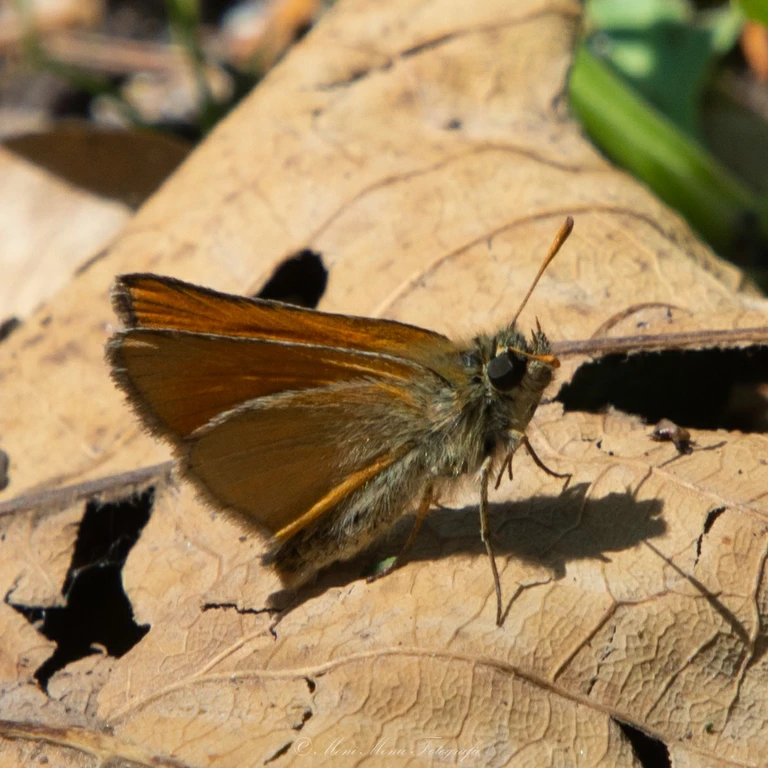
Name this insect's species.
Thymelicus sylvestris
